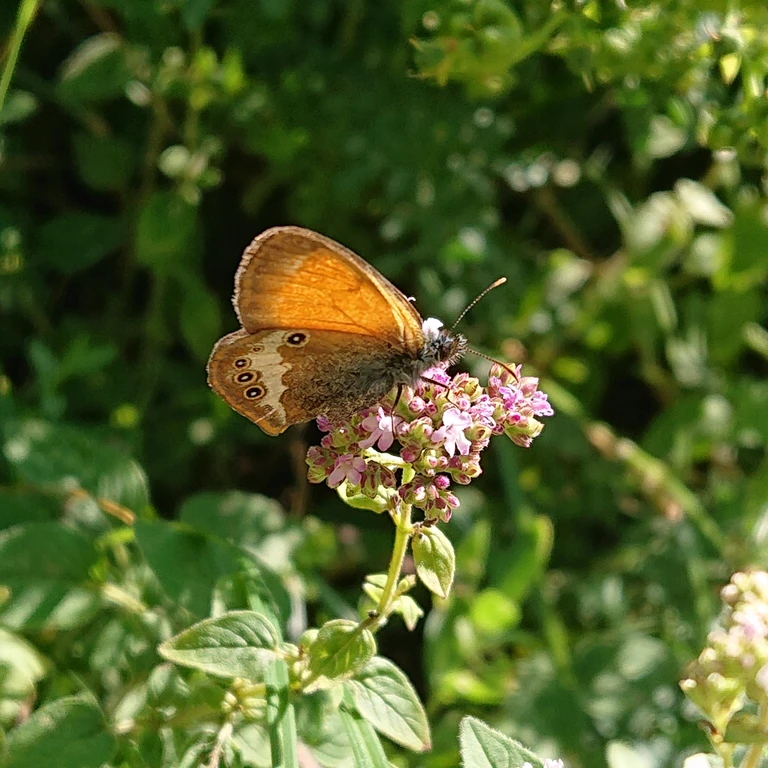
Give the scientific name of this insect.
Coenonympha arcania
